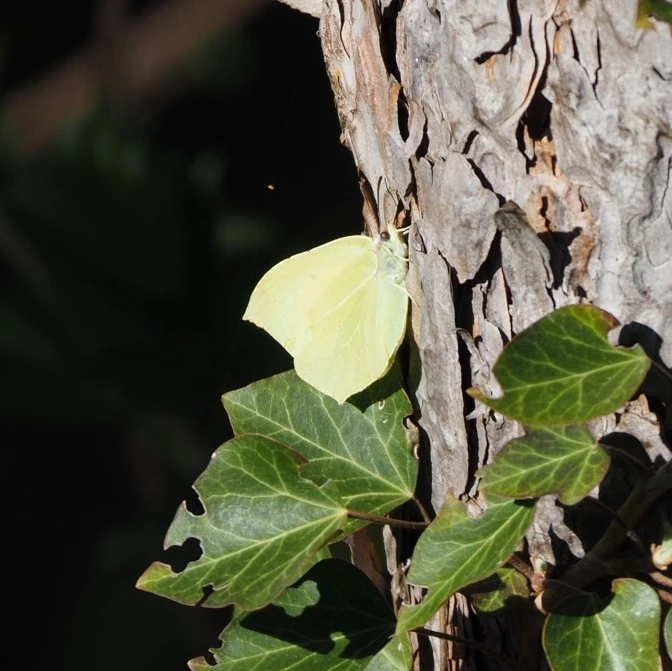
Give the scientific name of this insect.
Gonepteryx rhamni
